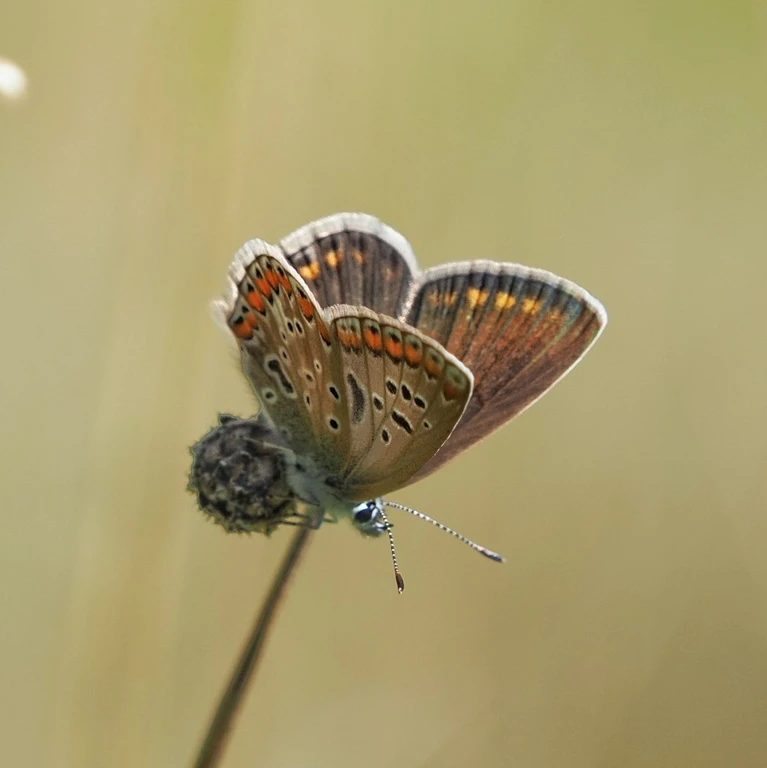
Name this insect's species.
Polyommatus icarus
